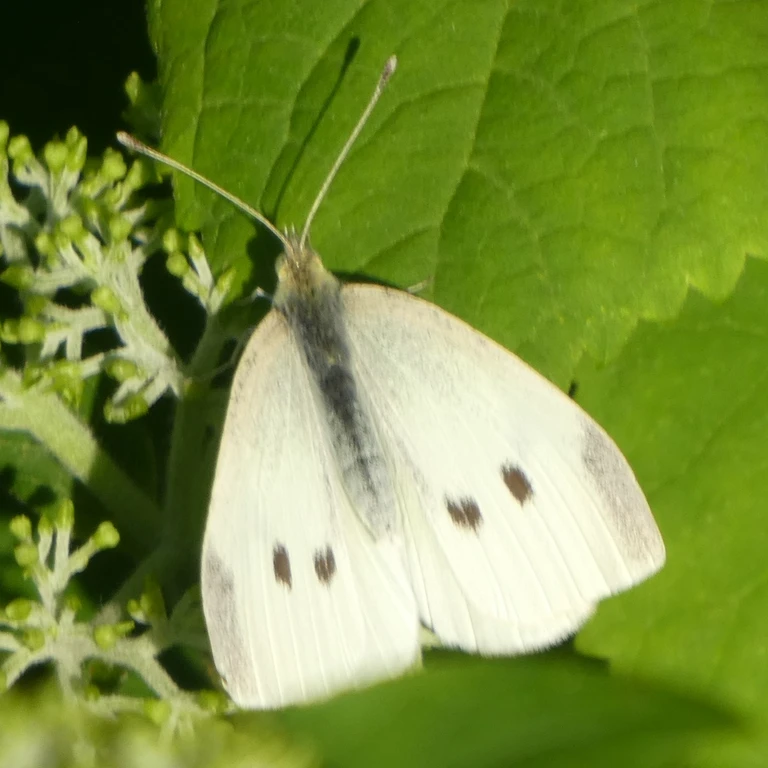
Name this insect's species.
Pieris rapae
